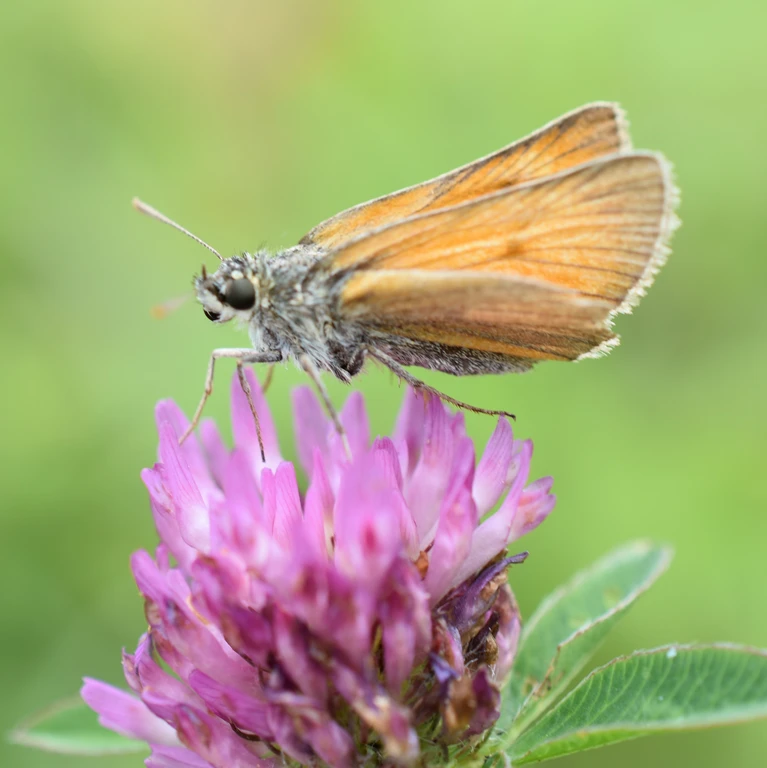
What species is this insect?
Thymelicus sylvestris
